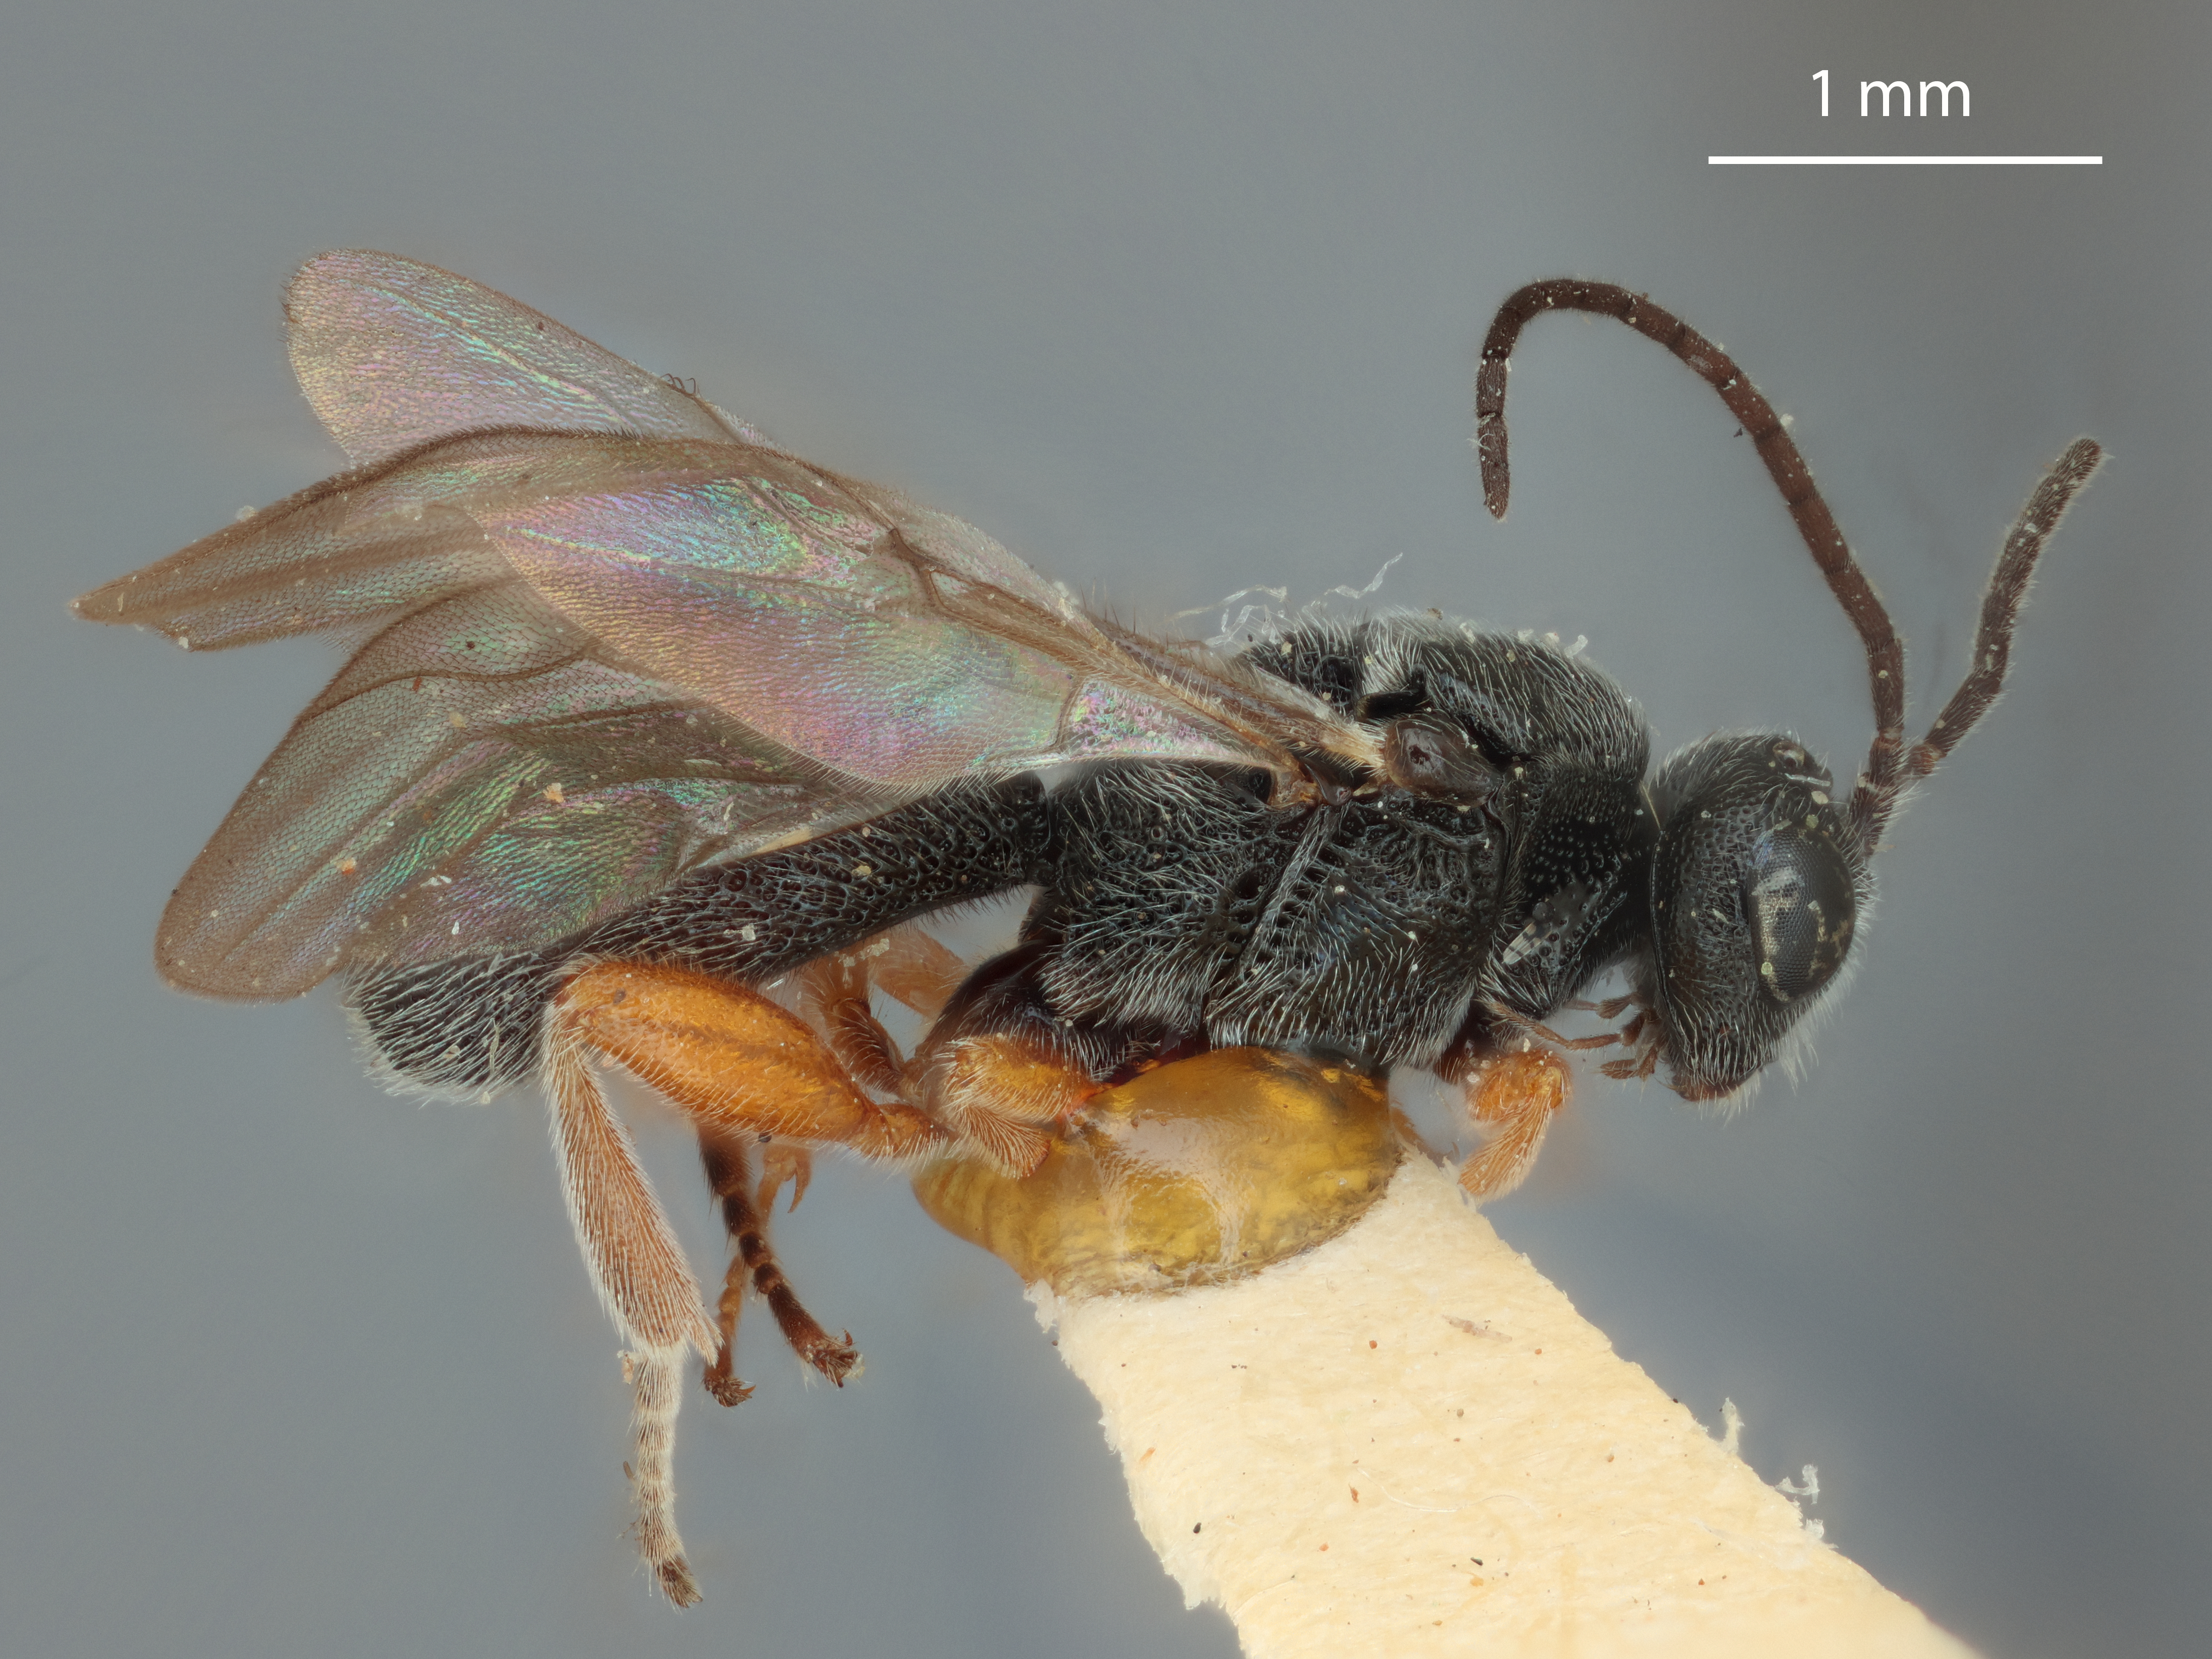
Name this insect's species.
Urosigalphus neopunctifrons
